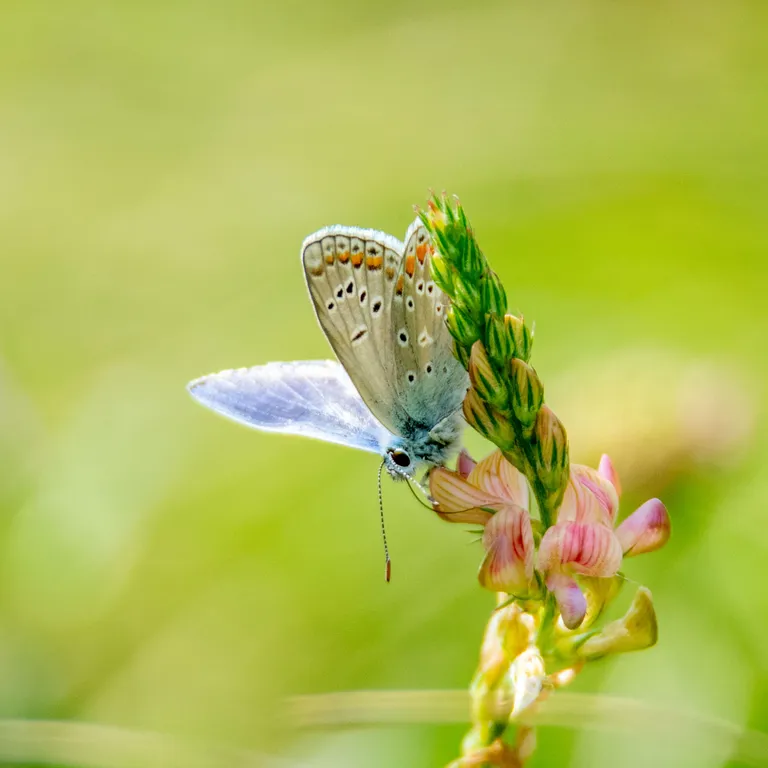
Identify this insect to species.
Polyommatus thersites
